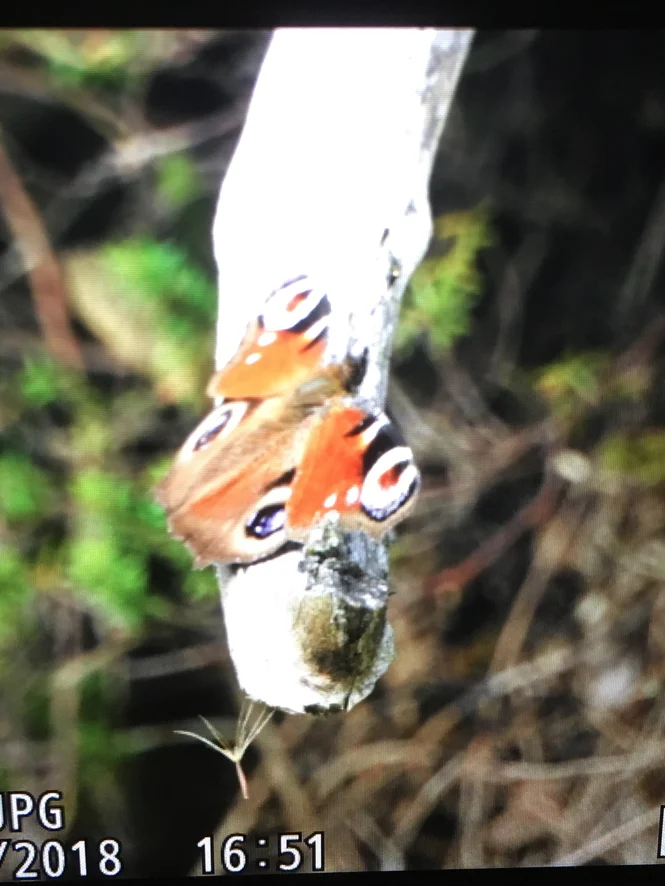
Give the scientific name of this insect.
Aglais io
